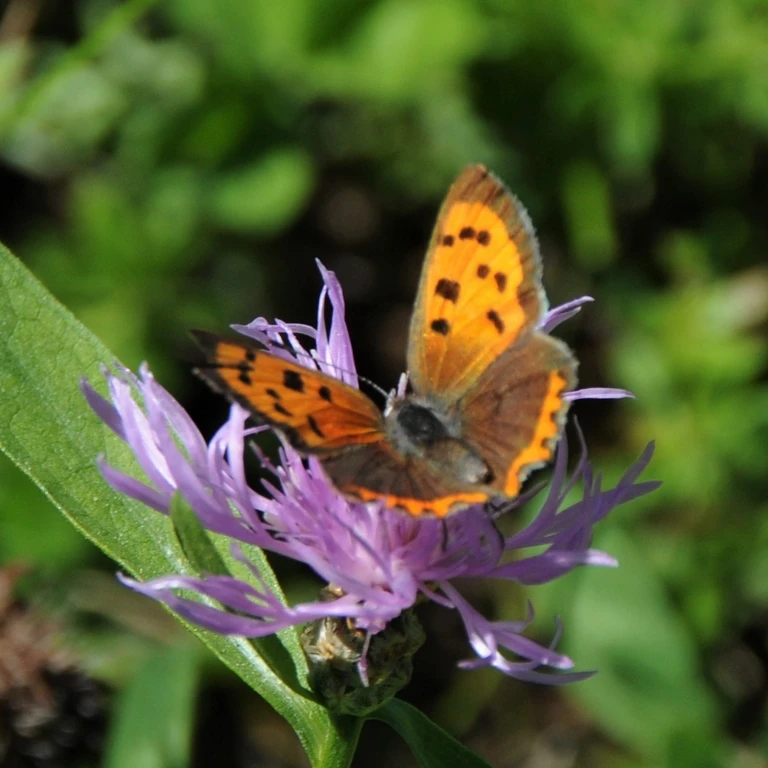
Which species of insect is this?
Lycaena phlaeas
